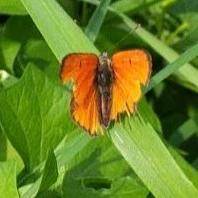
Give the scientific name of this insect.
Lycaena dispar
